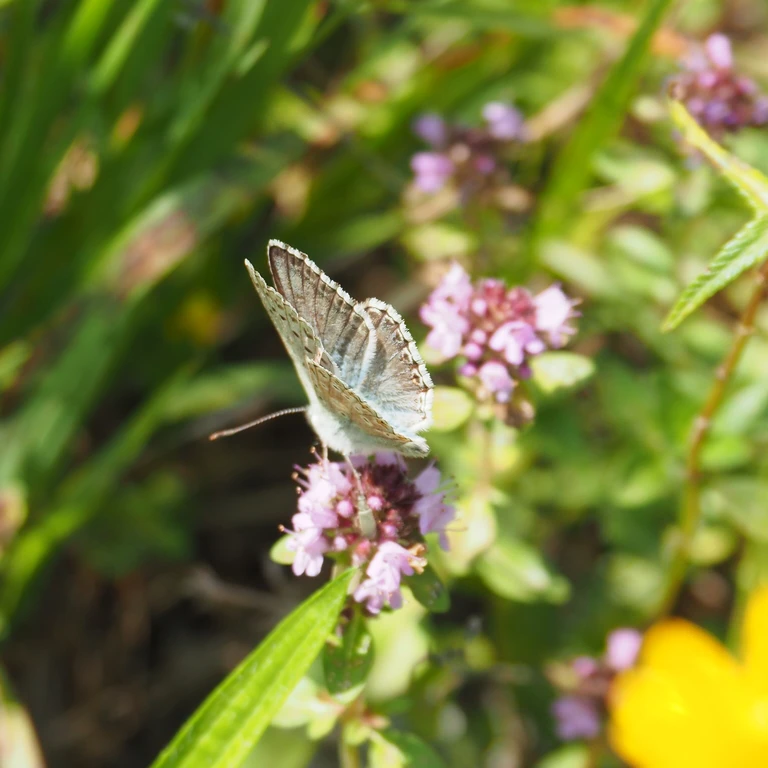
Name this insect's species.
Lysandra coridon
